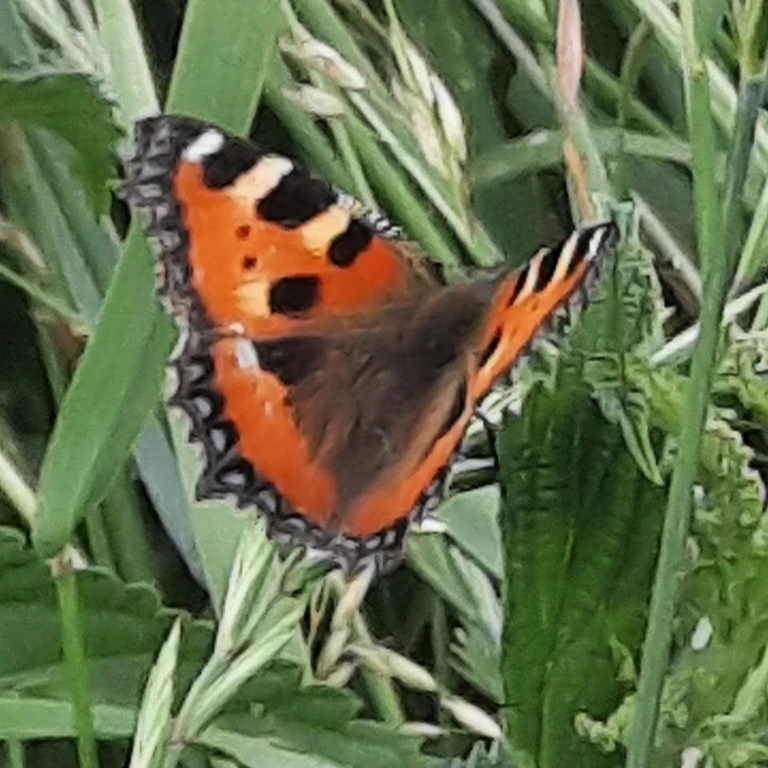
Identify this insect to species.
Aglais urticae
